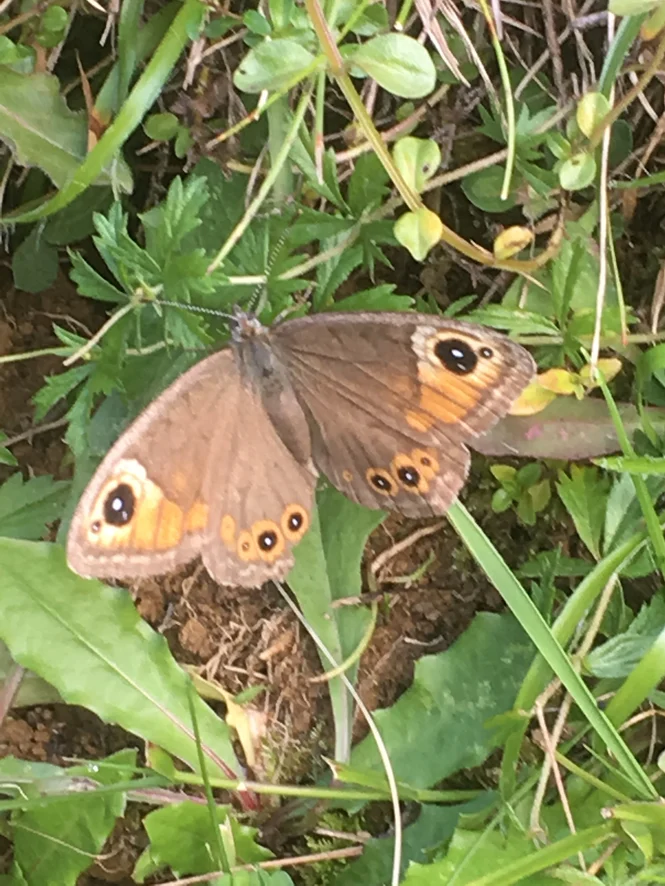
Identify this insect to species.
Lasiommata maera (also Pararge maera)
